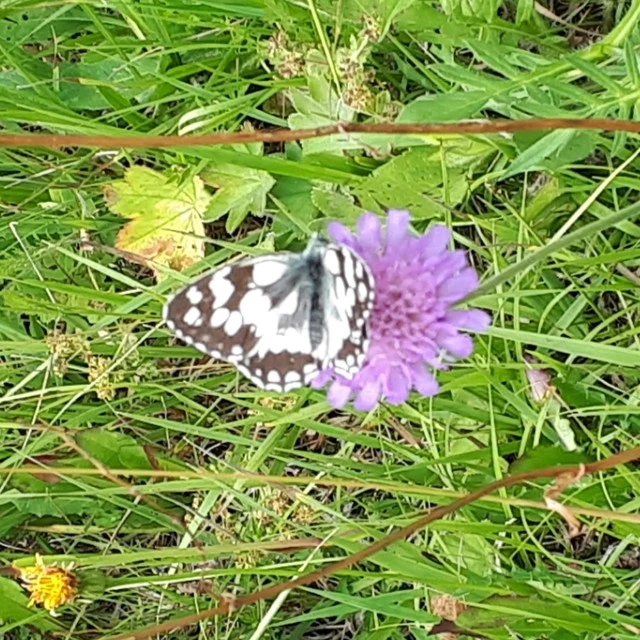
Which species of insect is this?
Melanargia galathea
